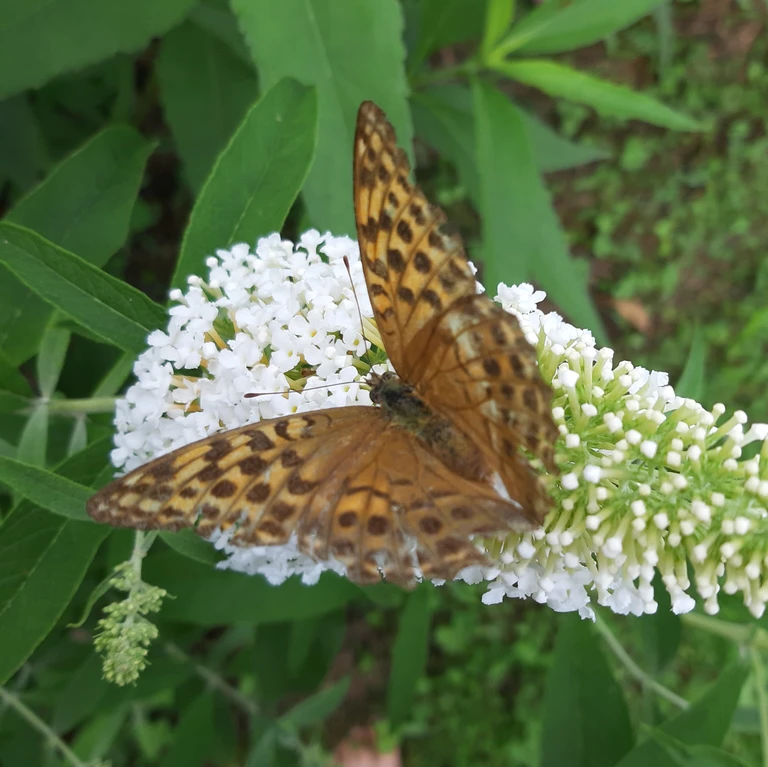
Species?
Argynnis paphia
